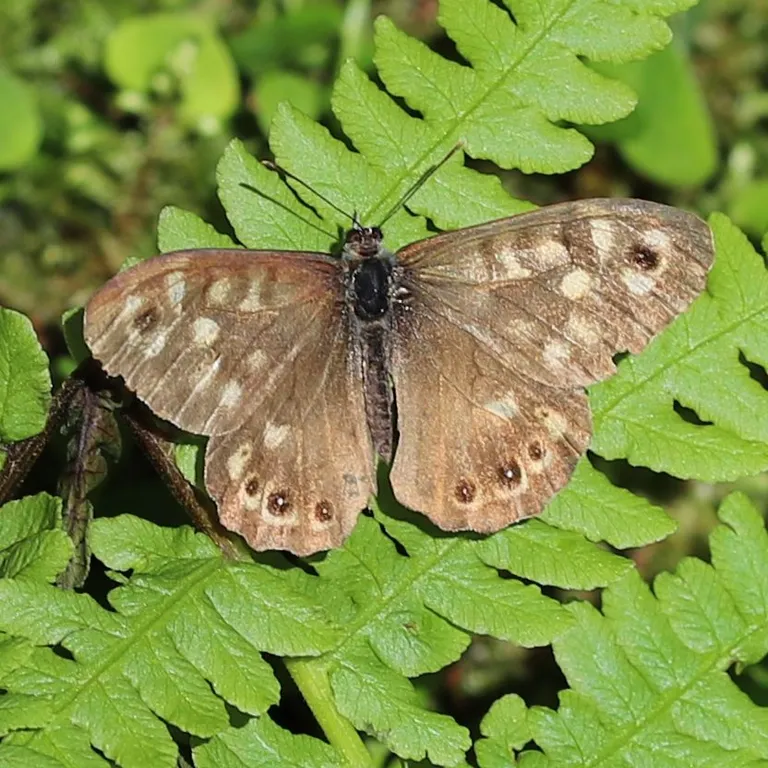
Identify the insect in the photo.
Pararge aegeria
